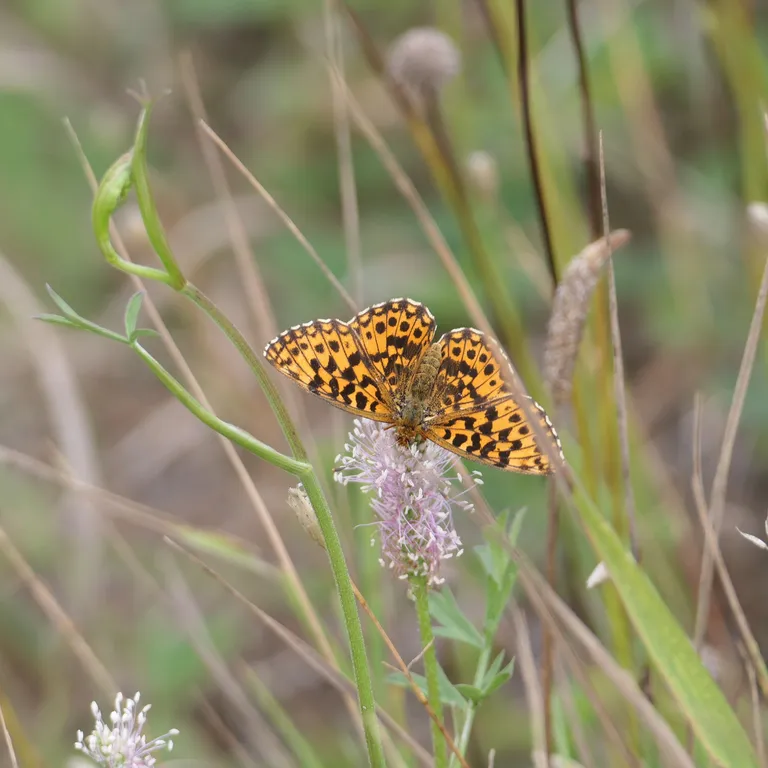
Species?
Boloria dia
